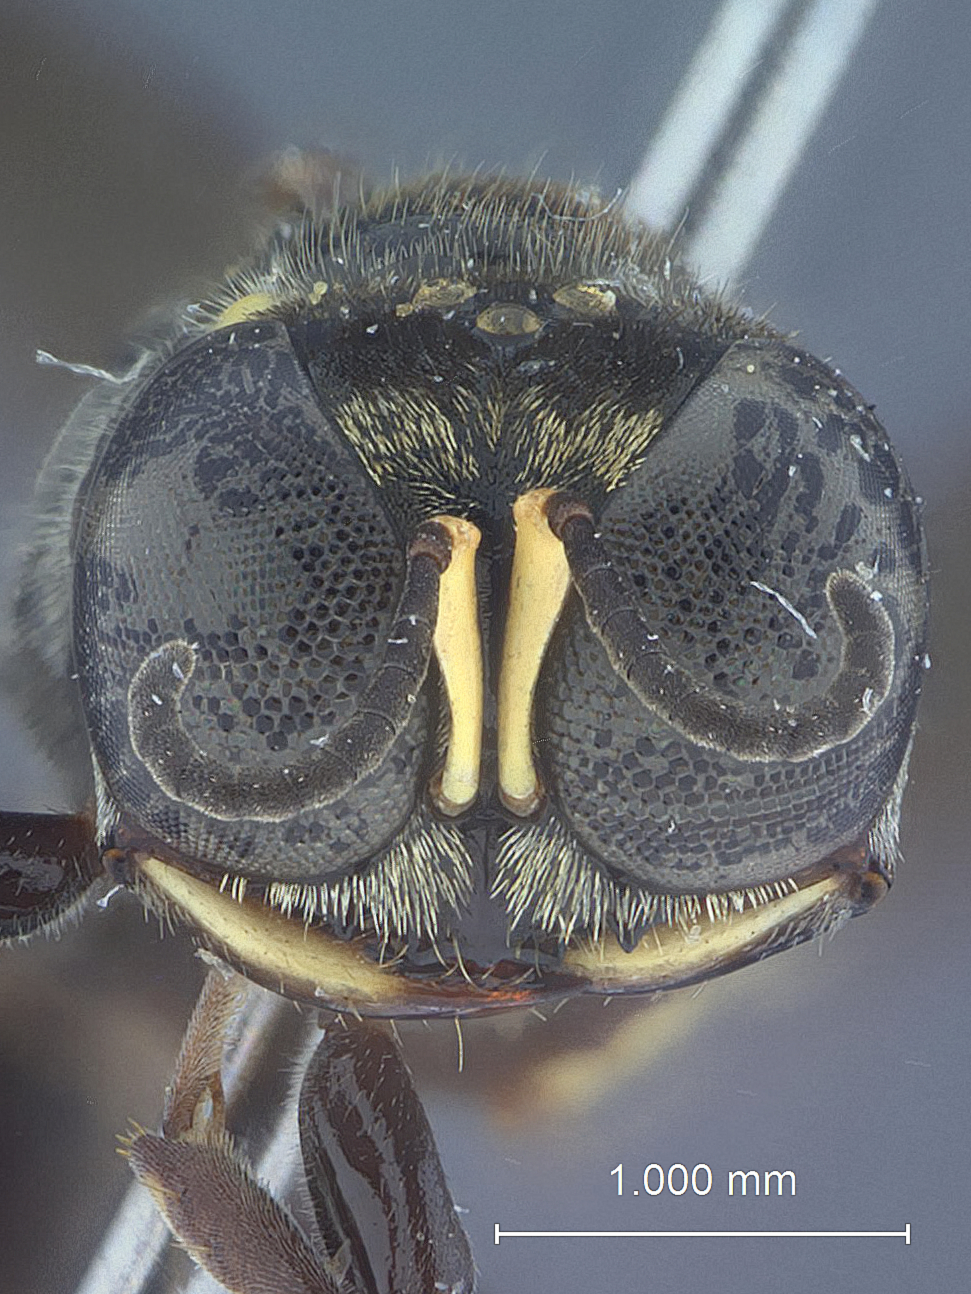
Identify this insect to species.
Crossocerus punctivertex
